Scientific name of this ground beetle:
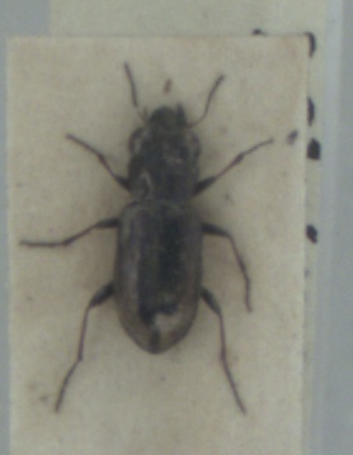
Notiophilus biguttatus
